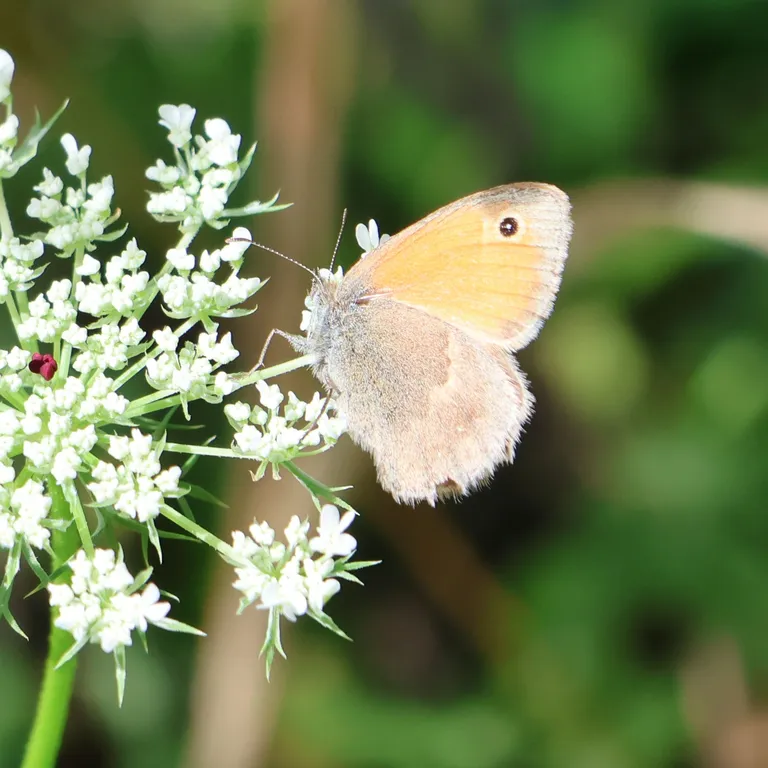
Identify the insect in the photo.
Coenonympha pamphilus
